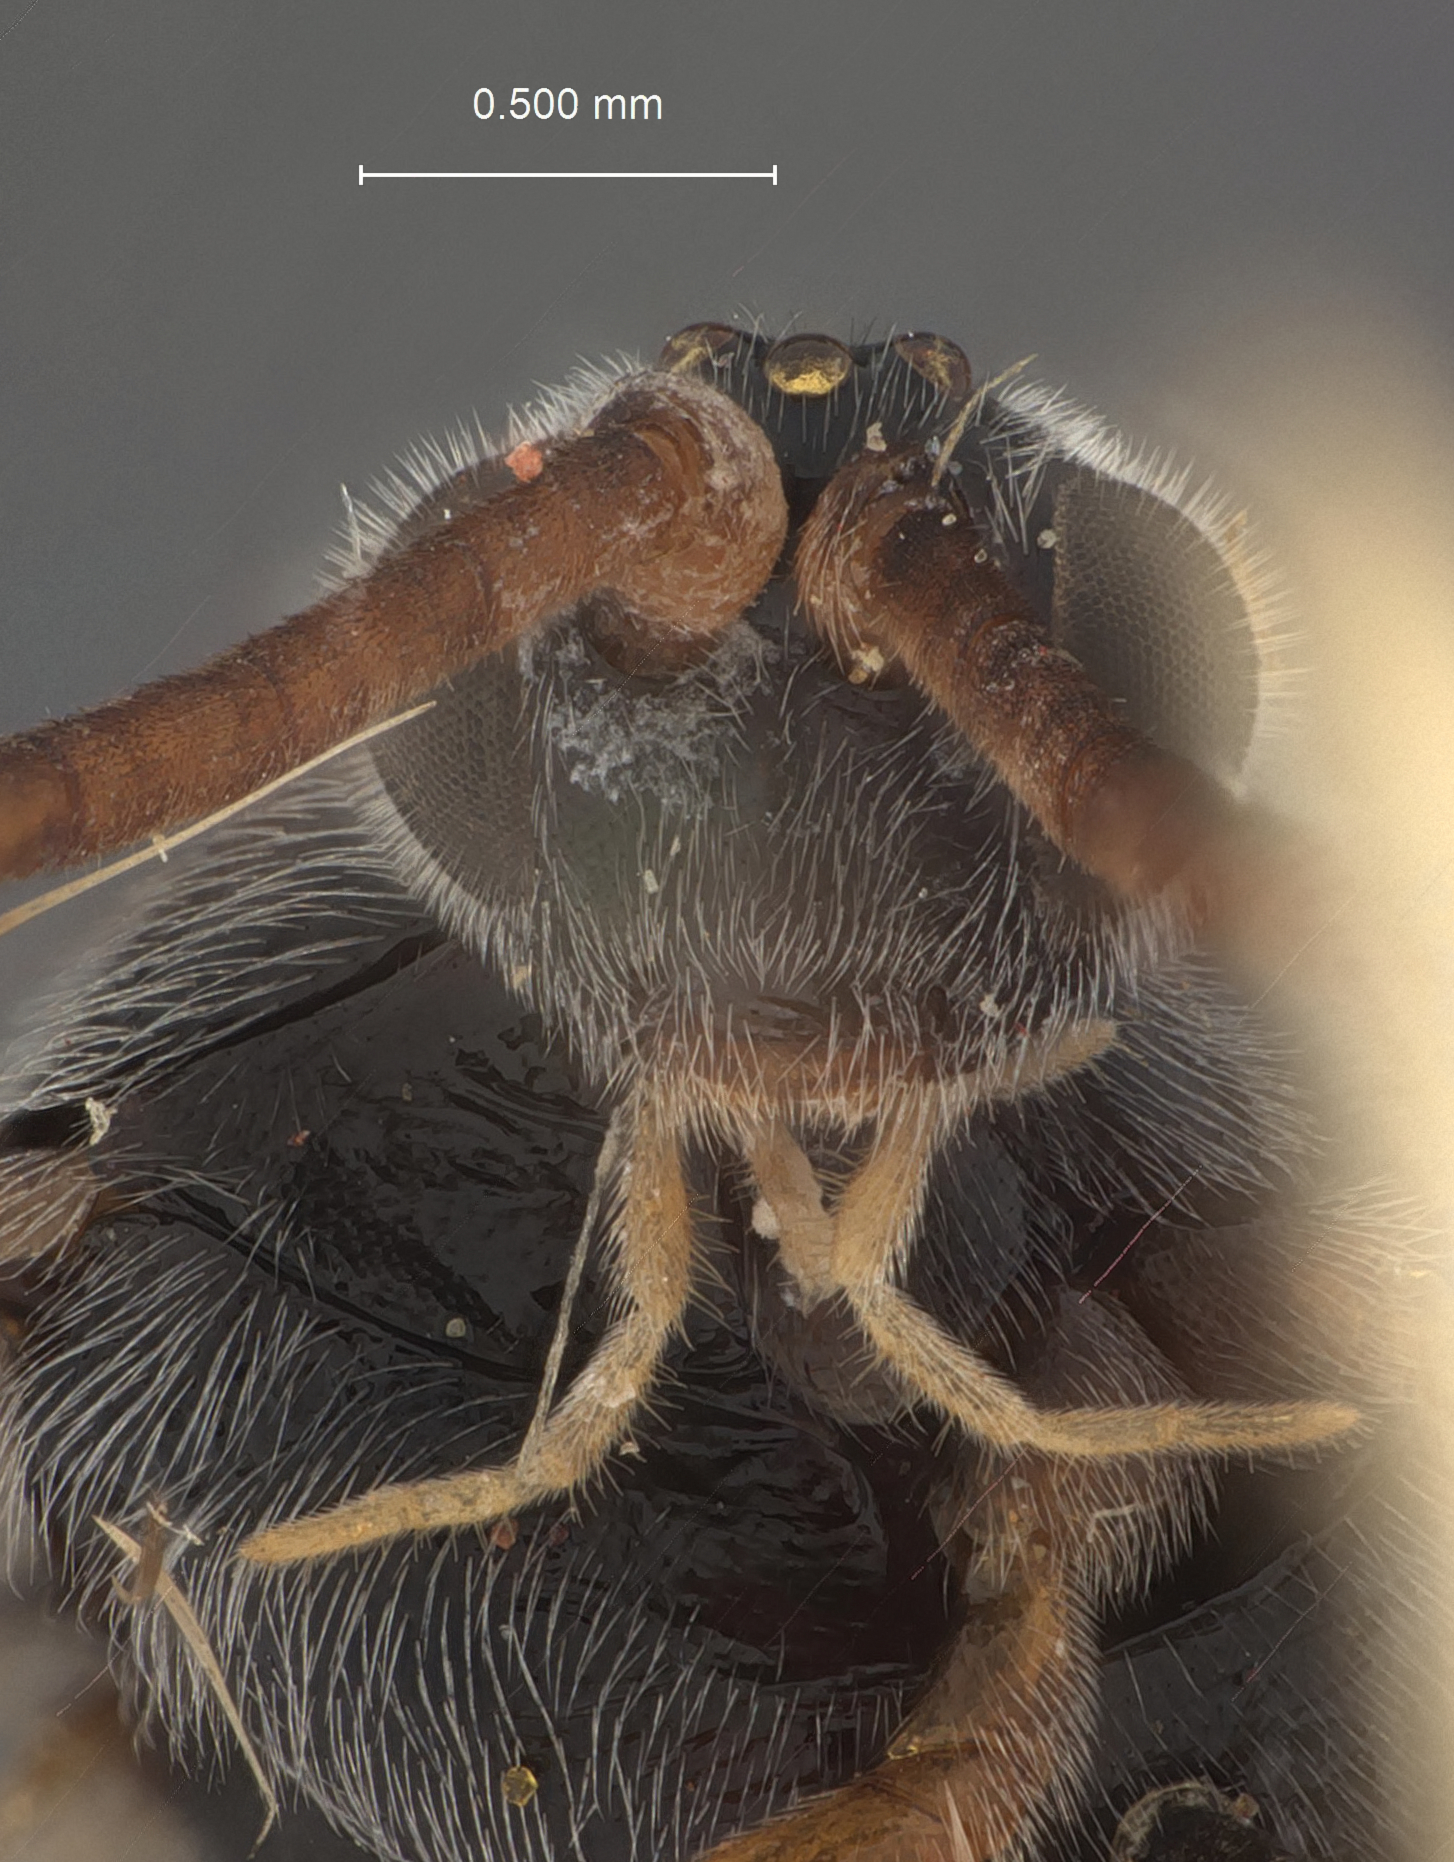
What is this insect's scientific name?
Fornicia surinamensis
